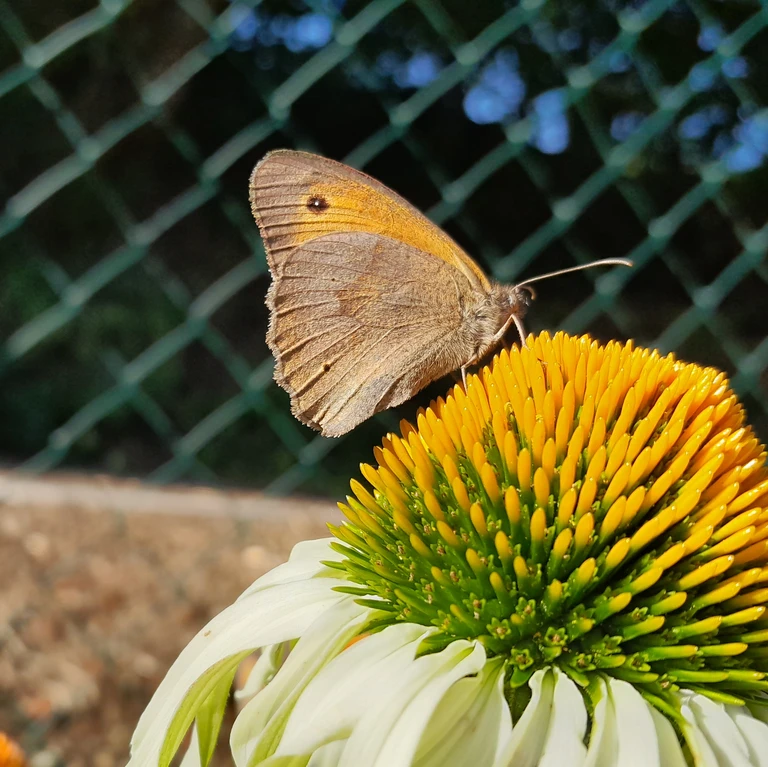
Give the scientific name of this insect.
Maniola jurtina
